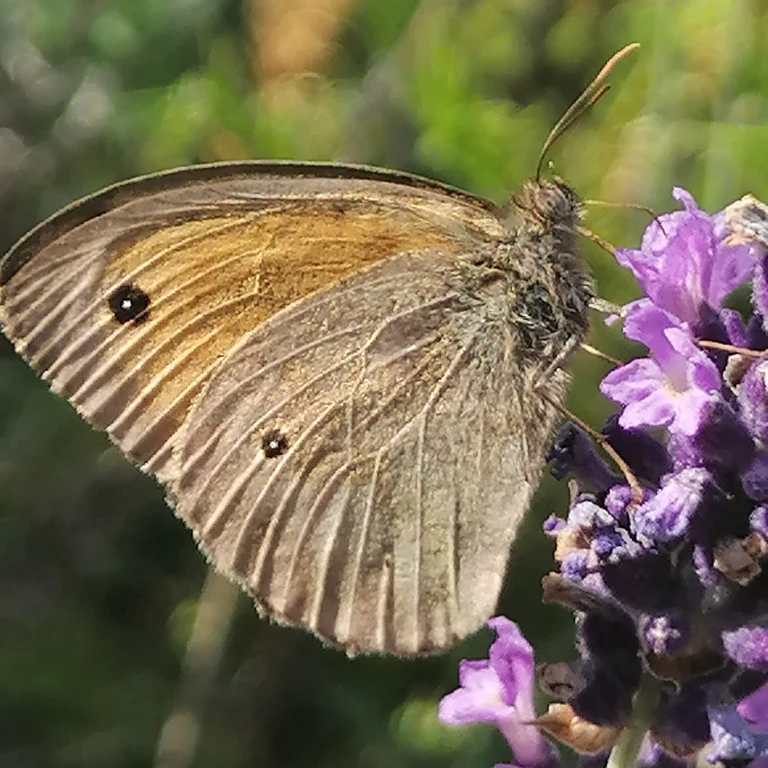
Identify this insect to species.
Maniola jurtina
